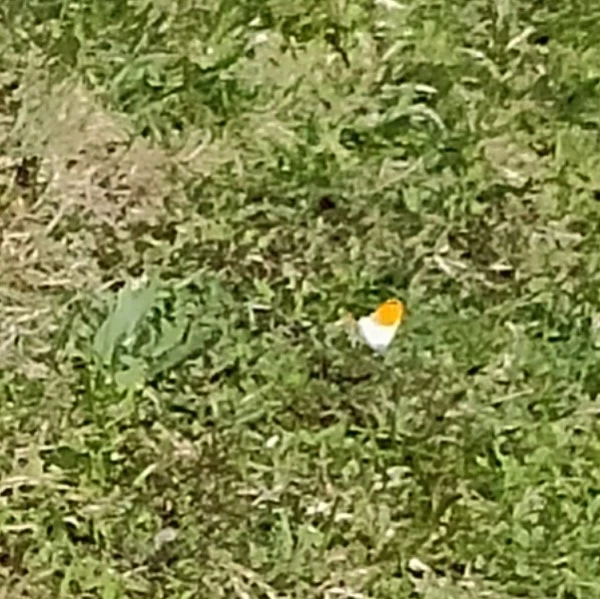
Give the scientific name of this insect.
Anthocharis cardamines
